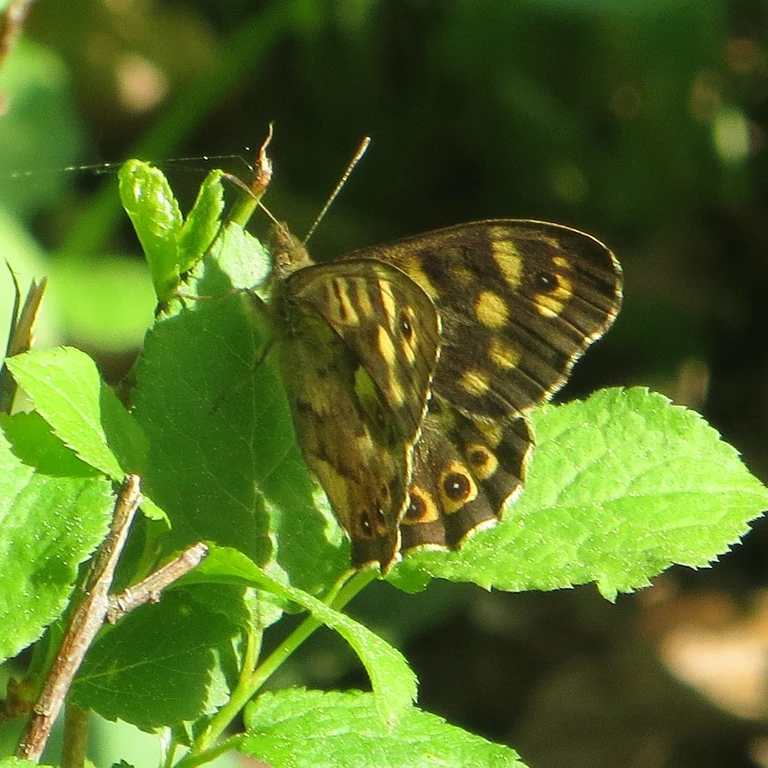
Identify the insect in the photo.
Pararge aegeria
